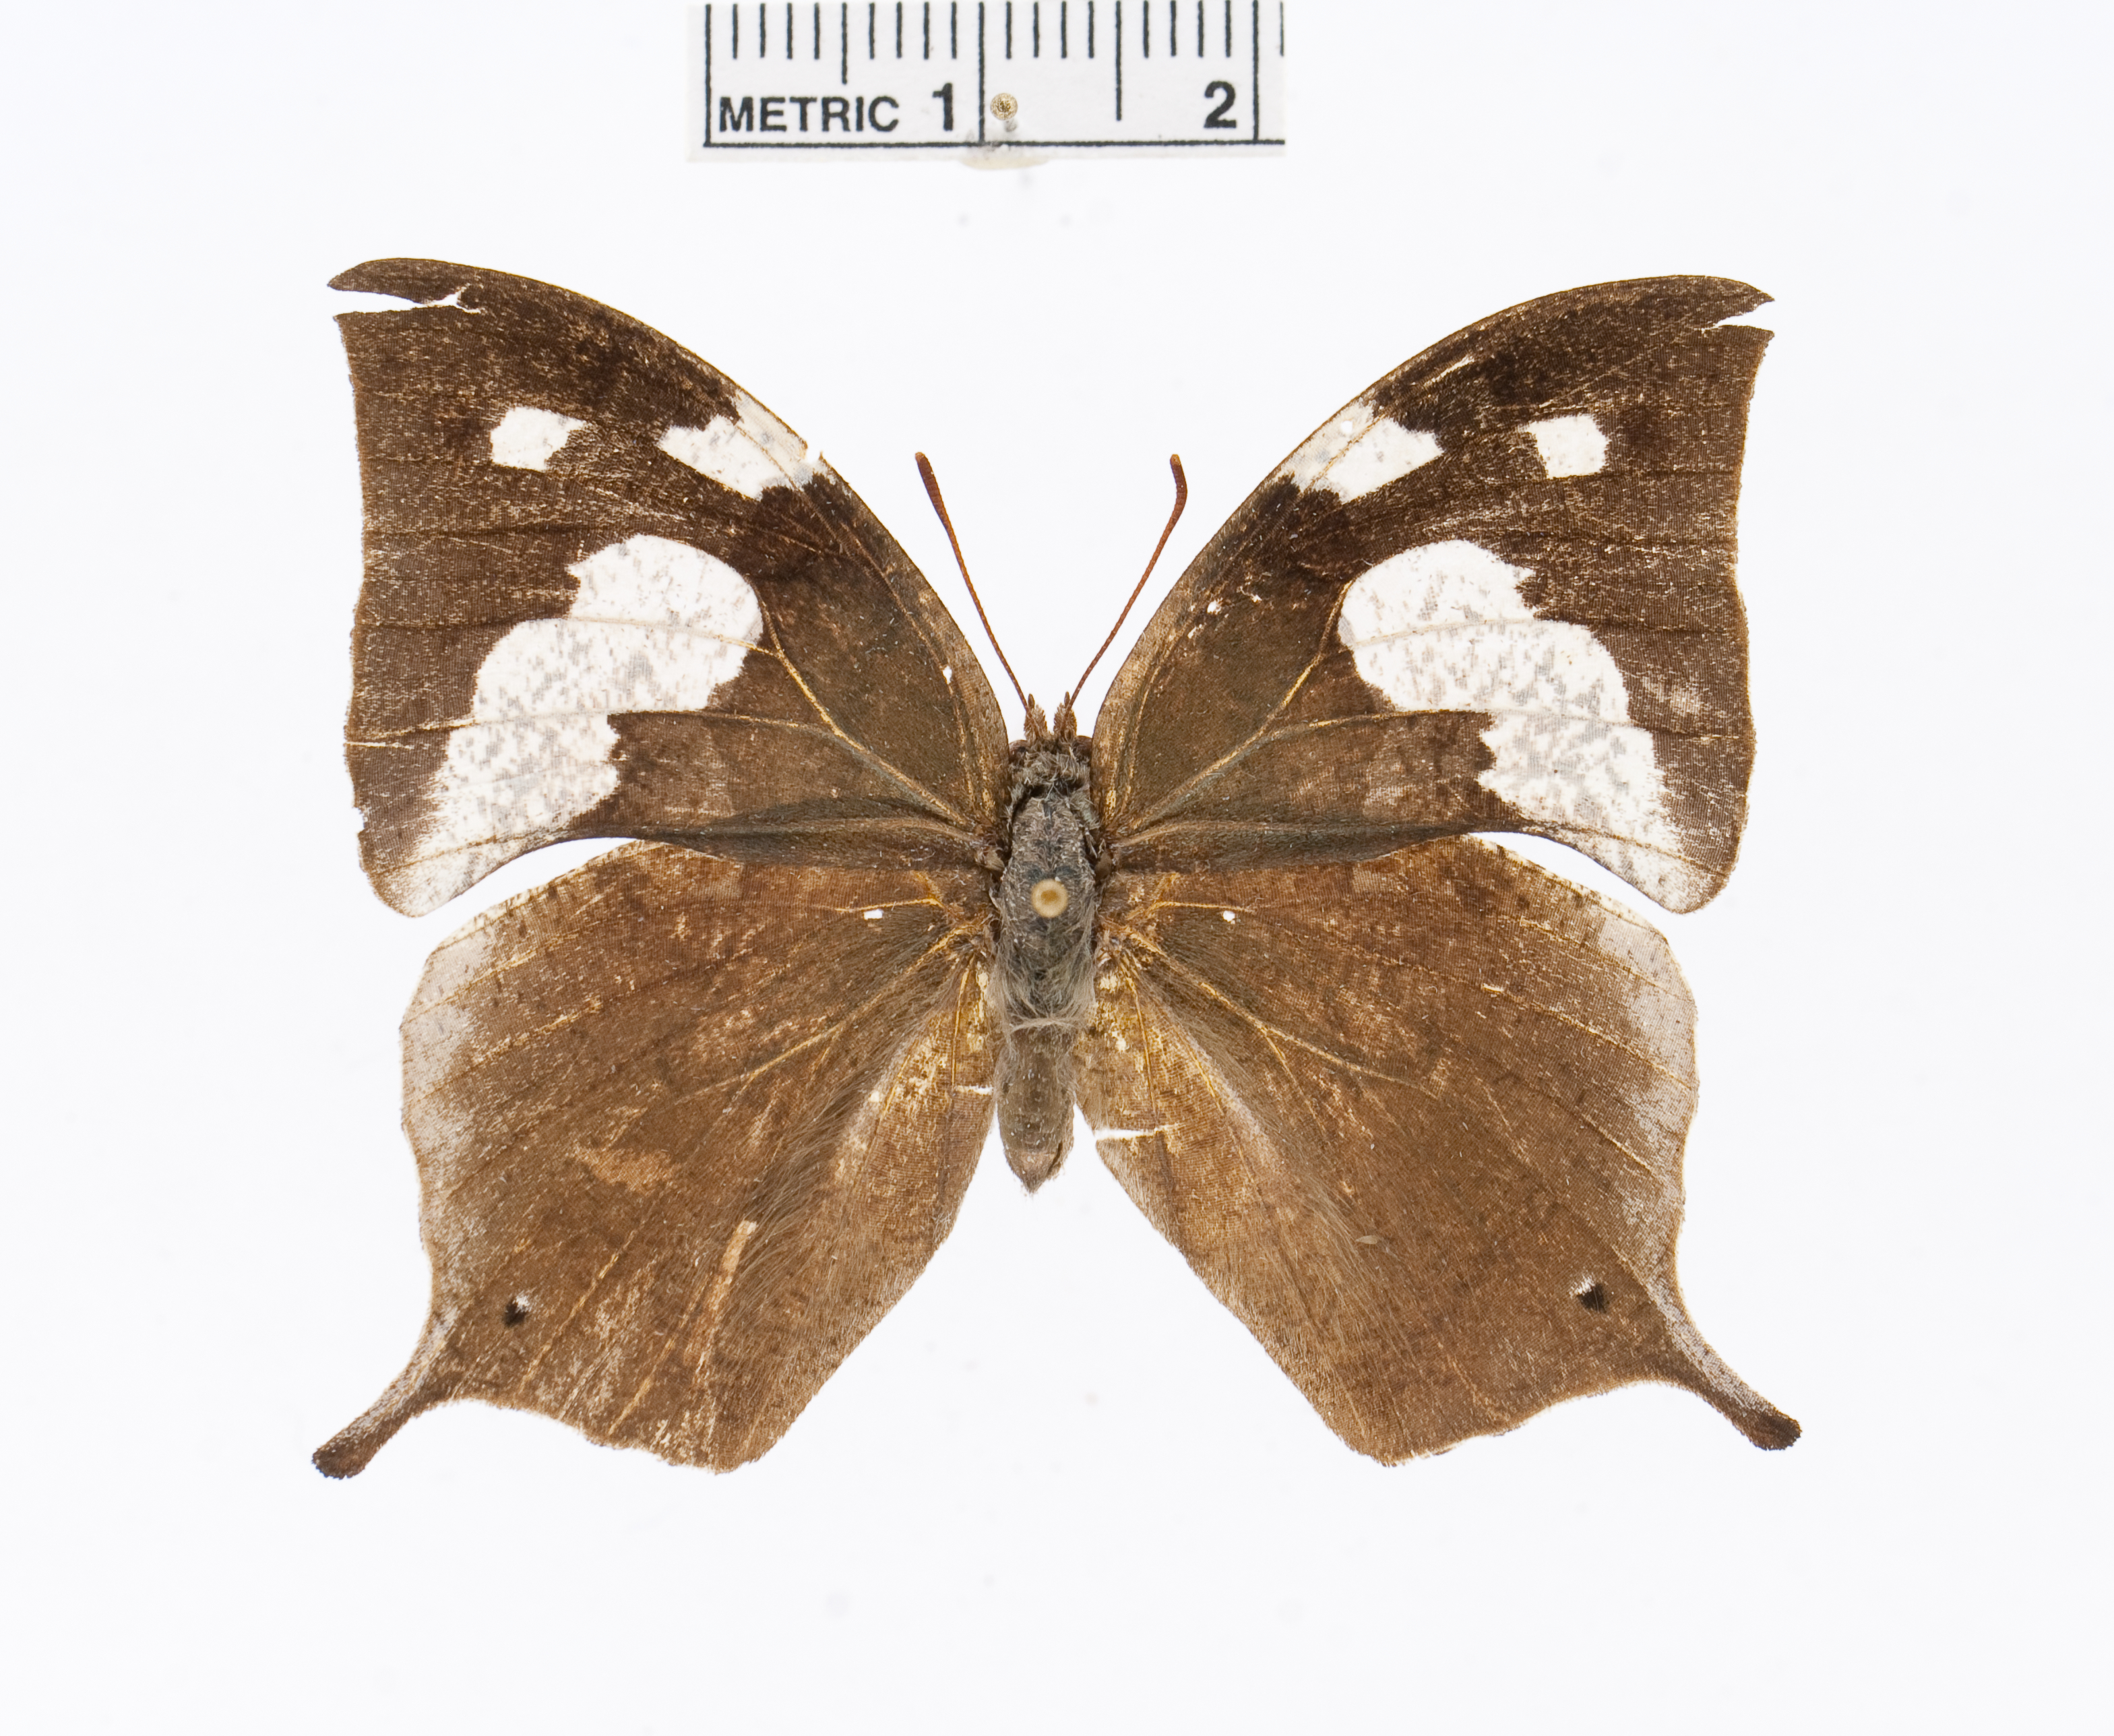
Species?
Memphis artacaena
